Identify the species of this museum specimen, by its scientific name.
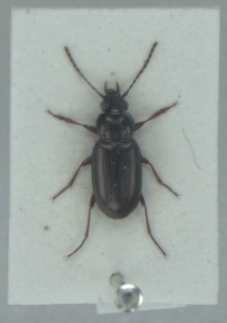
Pogonus chalceus
